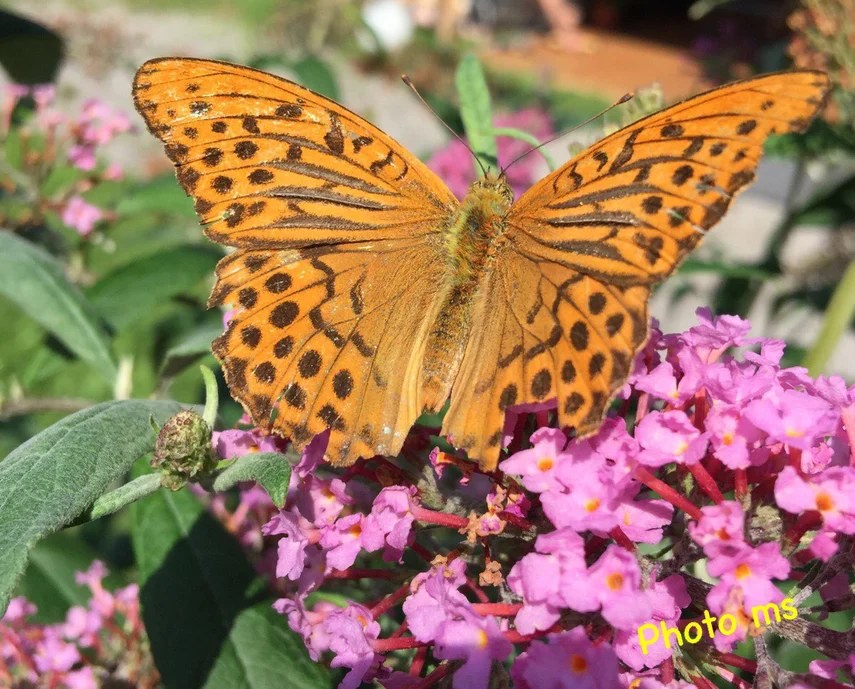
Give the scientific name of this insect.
Argynnis paphia
